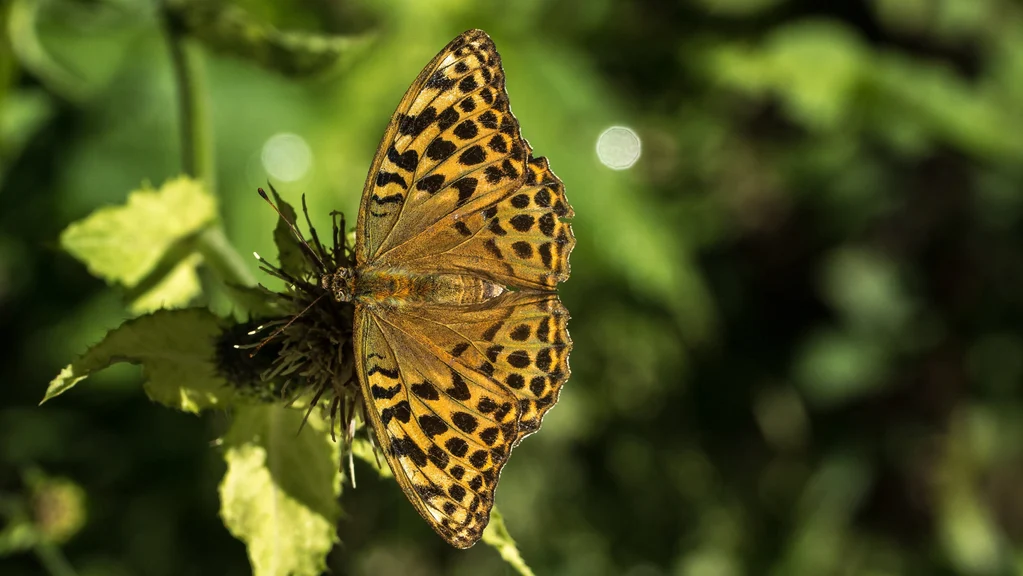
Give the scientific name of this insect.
Argynnis paphia
